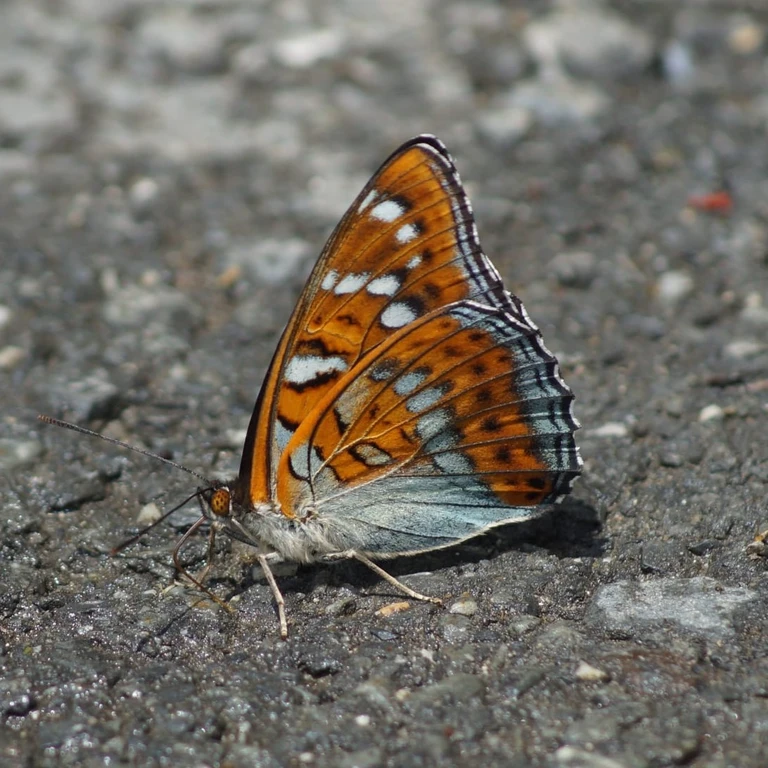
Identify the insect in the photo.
Limenitis populi
